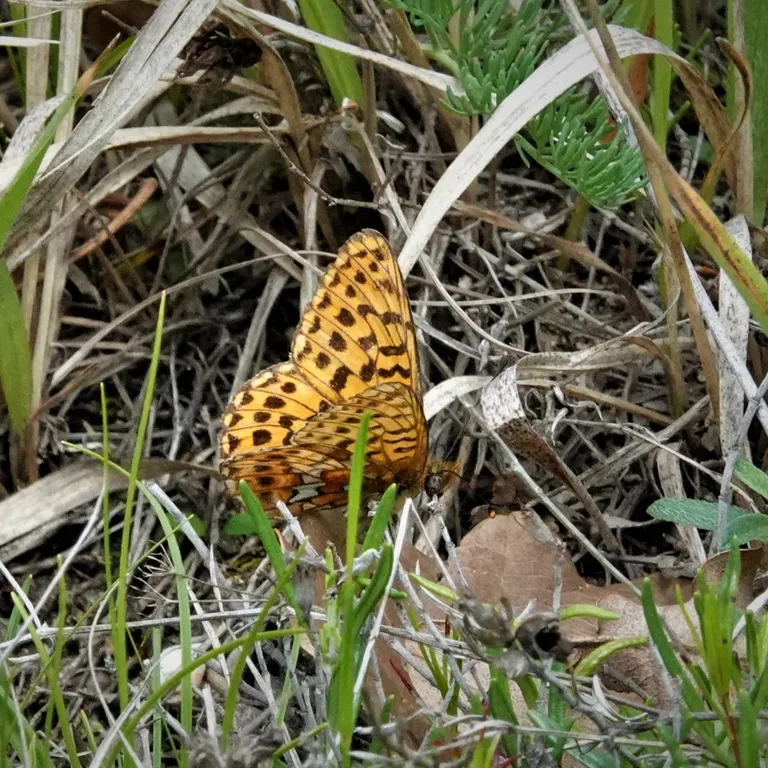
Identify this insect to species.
Boloria euphrosyne (also Clossiana euphrosyne)
